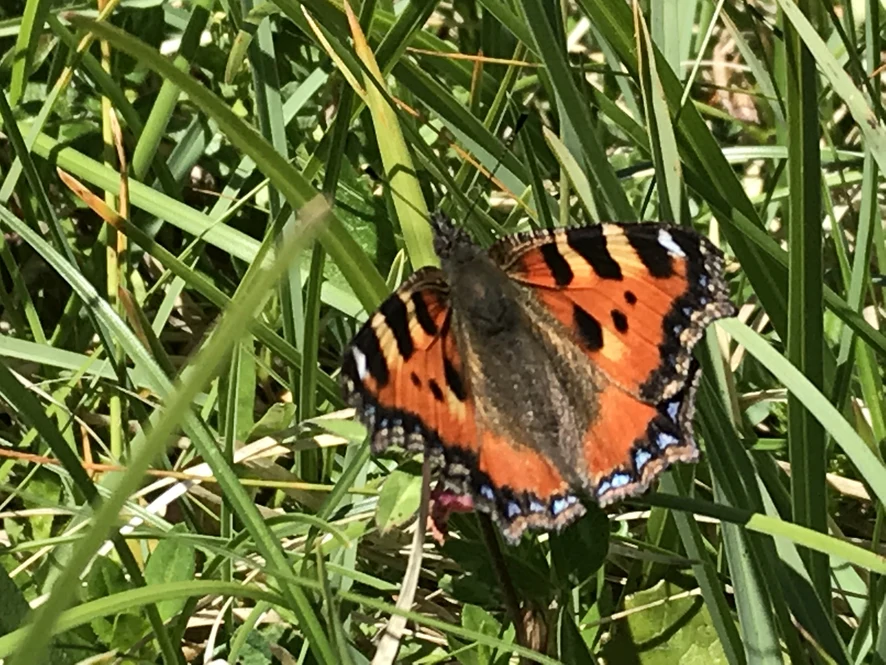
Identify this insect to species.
Aglais urticae
